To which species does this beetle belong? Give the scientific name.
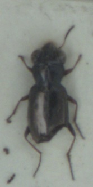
Notiophilus rufipes
